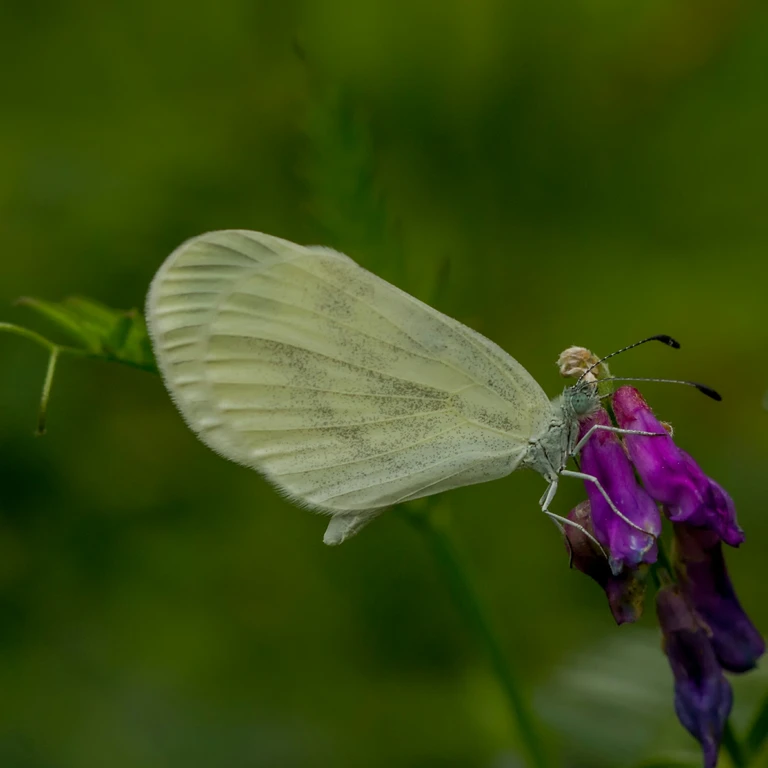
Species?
Leptidea sinapis/juvernica
